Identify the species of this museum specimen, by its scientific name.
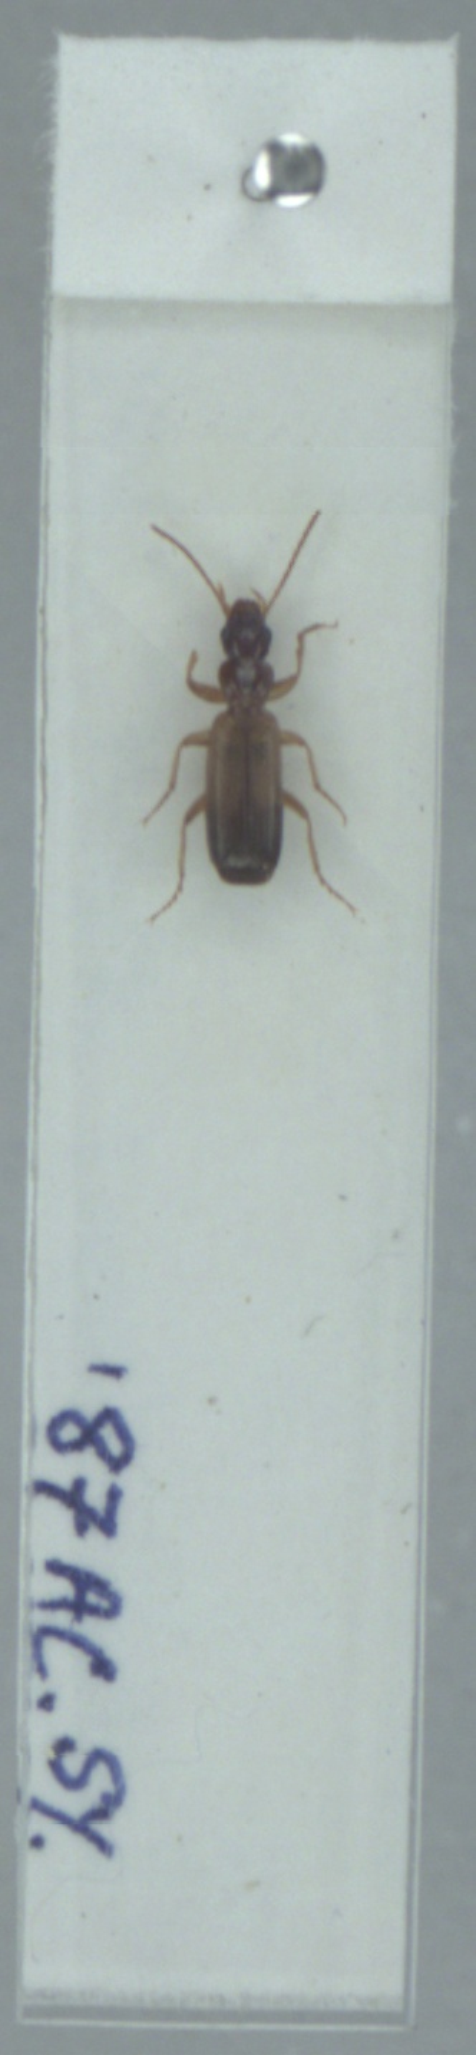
Paradromius linearis
